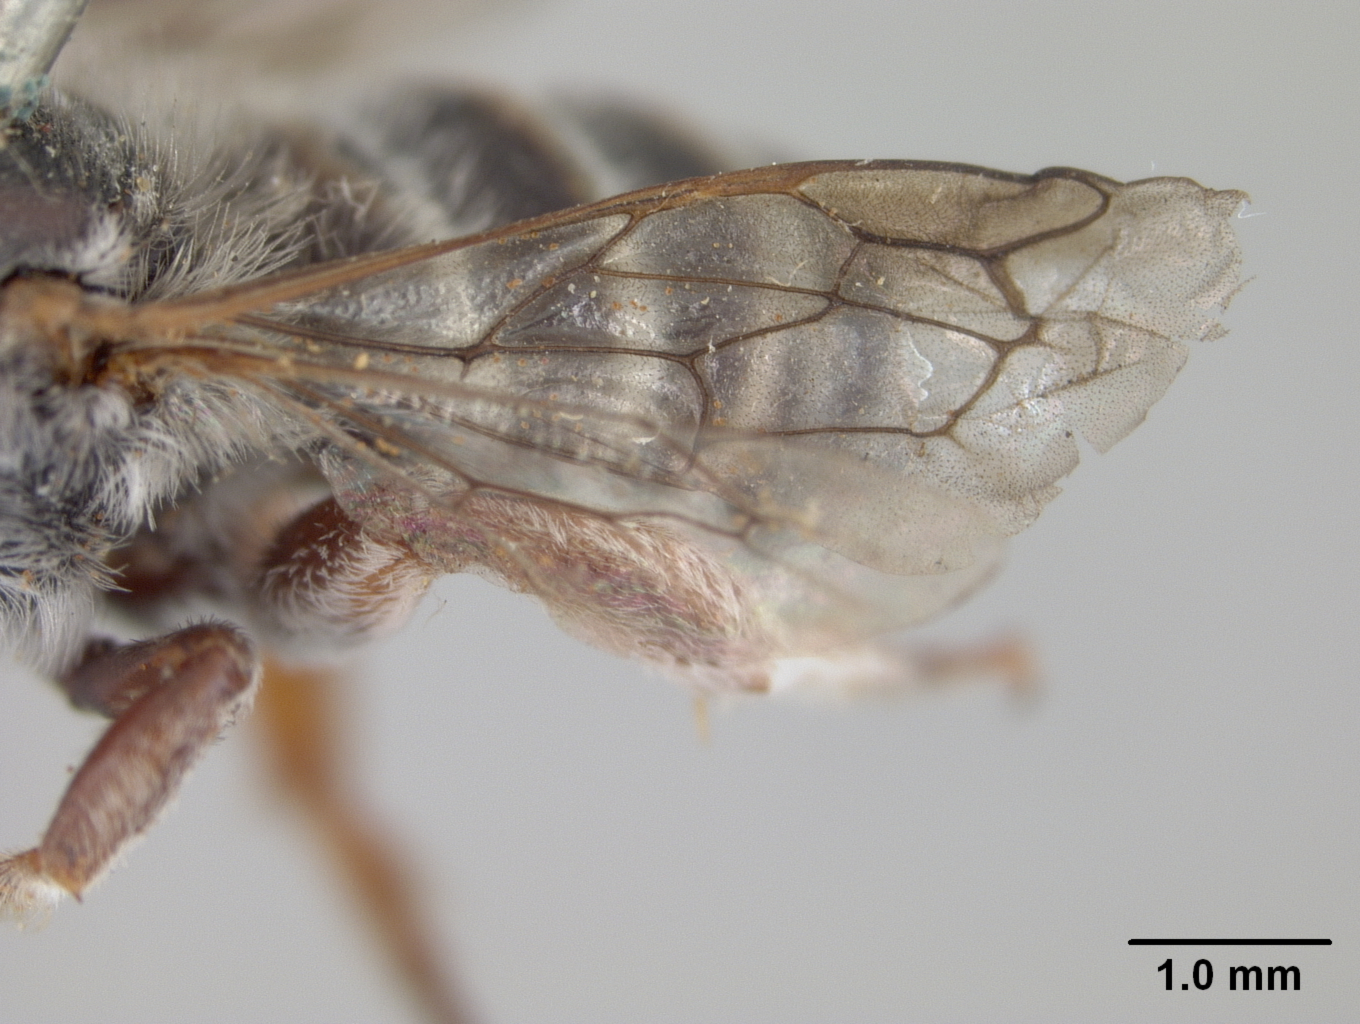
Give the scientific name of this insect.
Megachile spinotulata
